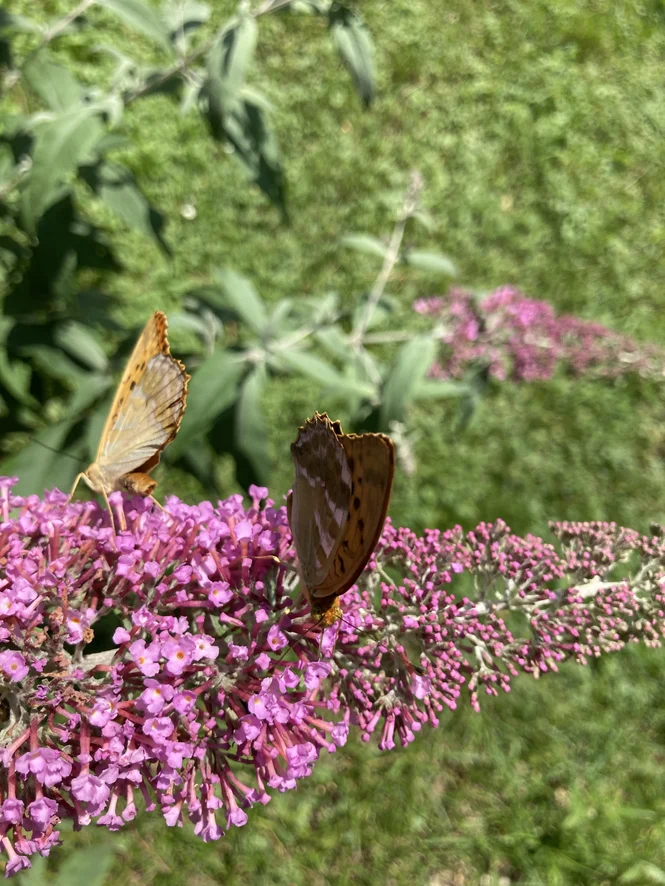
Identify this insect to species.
Argynnis paphia
